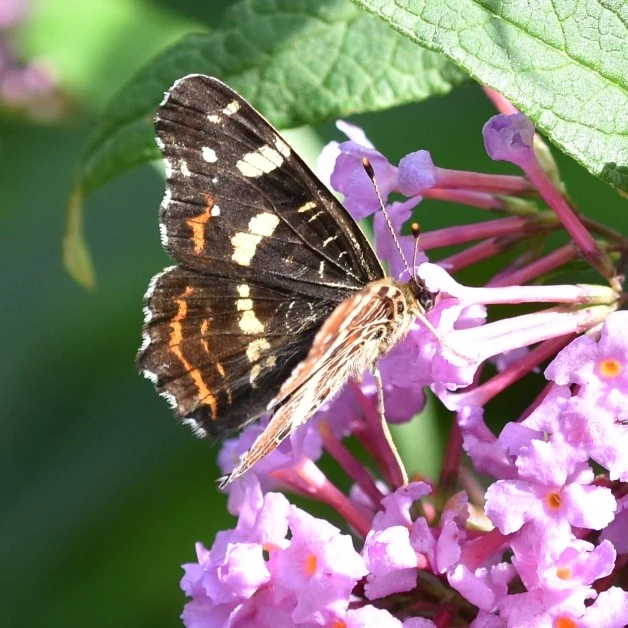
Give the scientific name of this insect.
Araschnia levana
